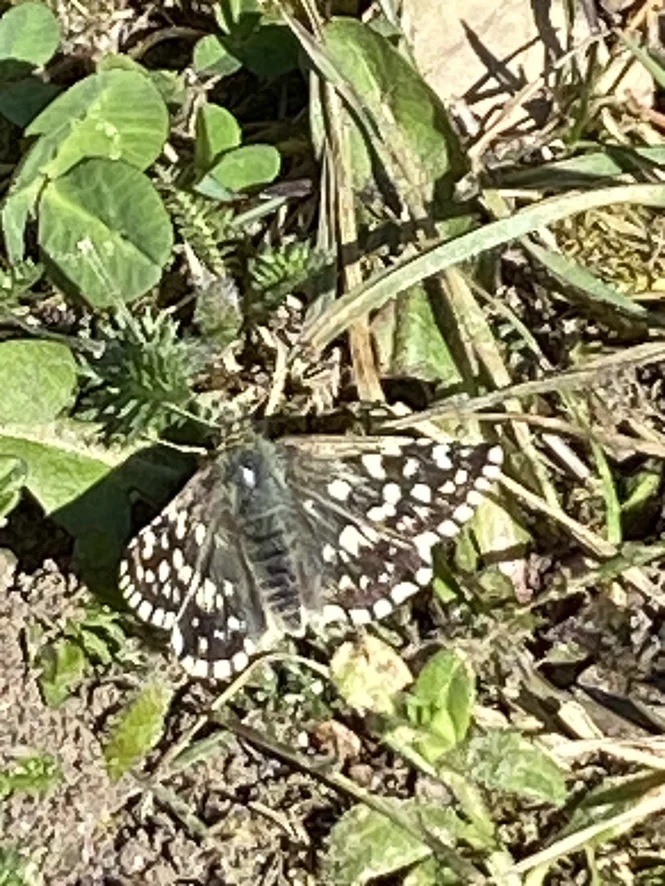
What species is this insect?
Pyrgus malvae
